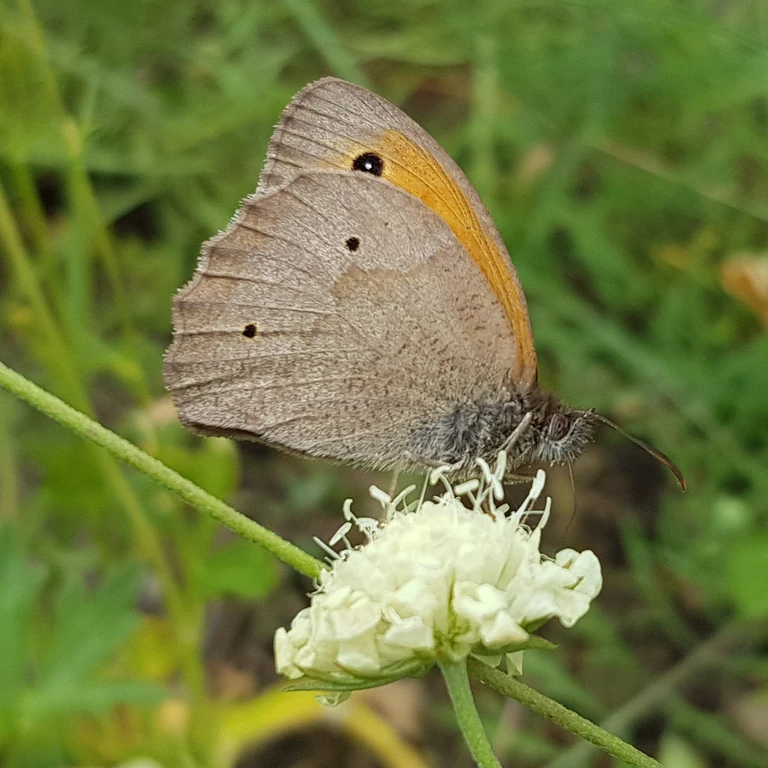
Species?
Maniola jurtina
